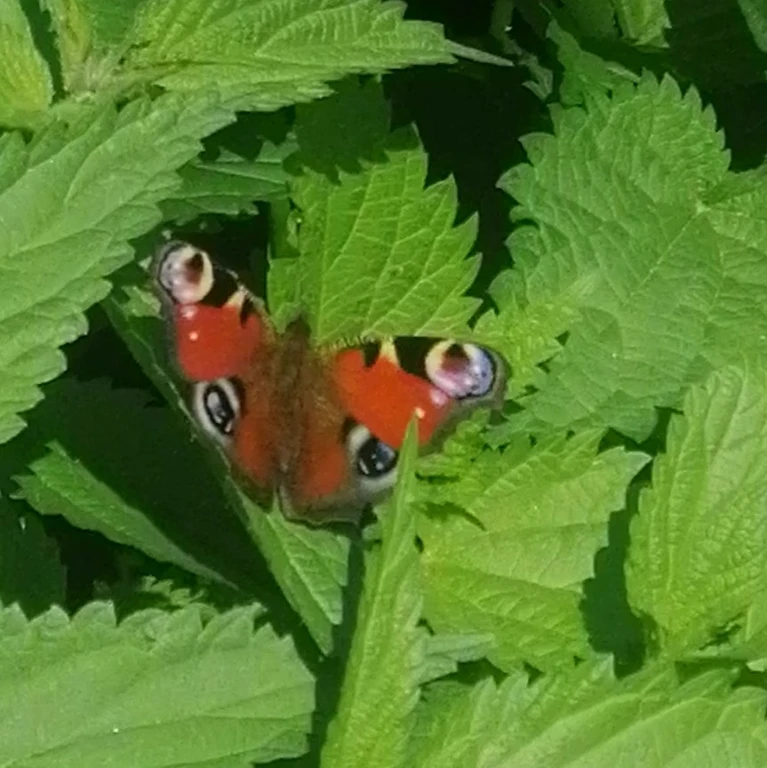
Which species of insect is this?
Aglais io
